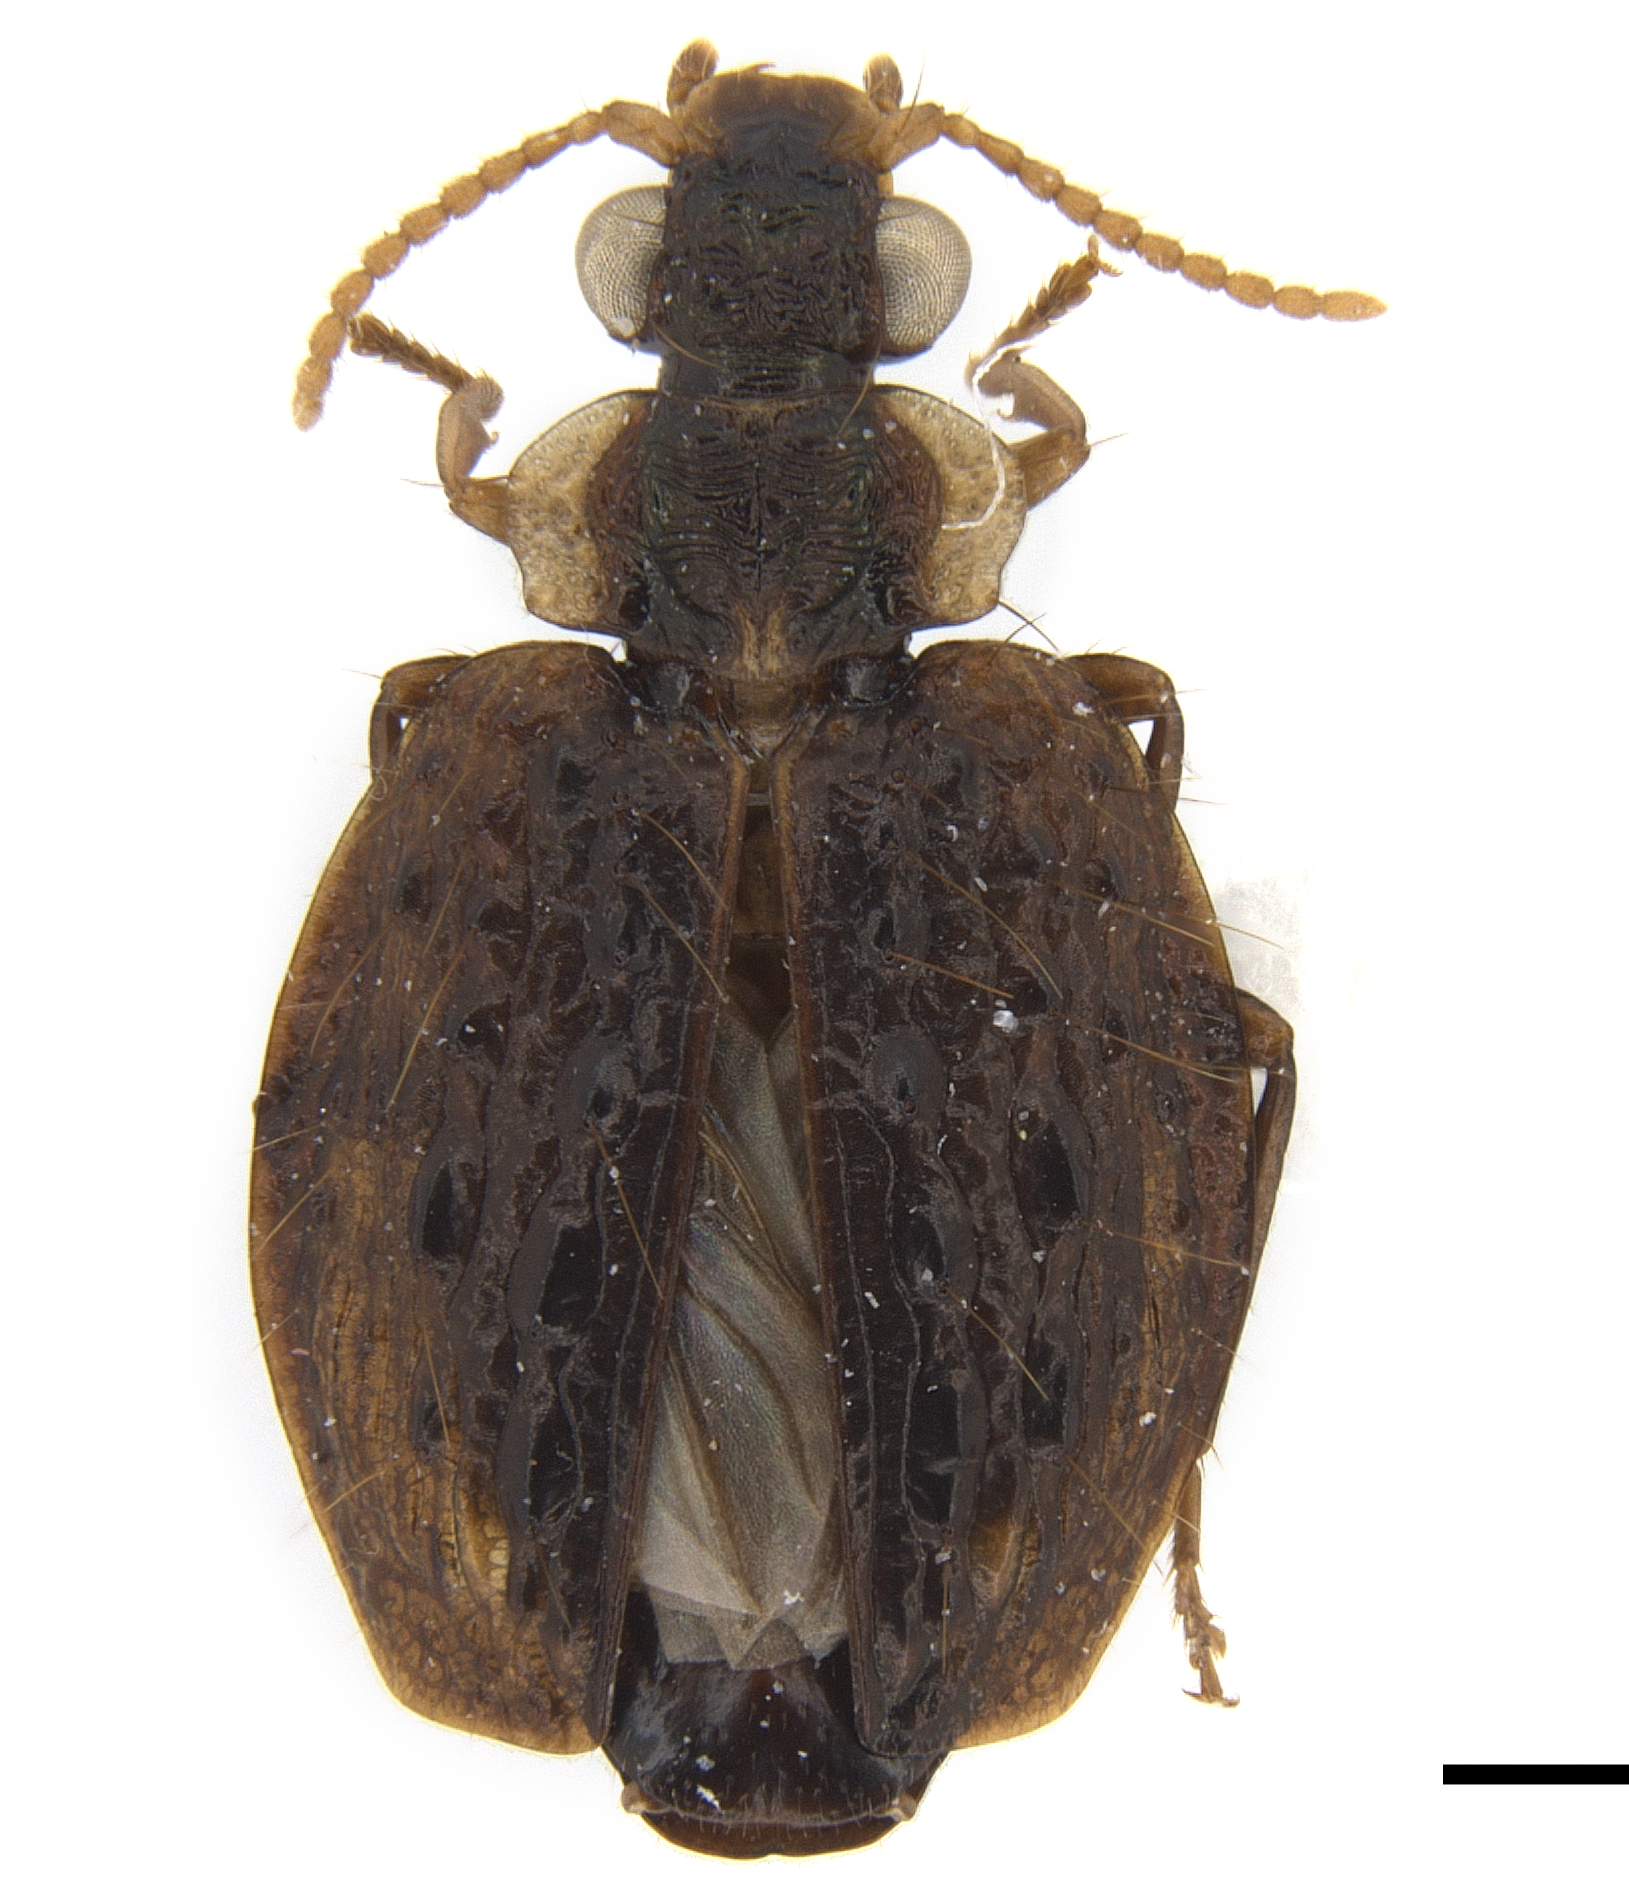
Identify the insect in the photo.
Hyboptera tuberculata
